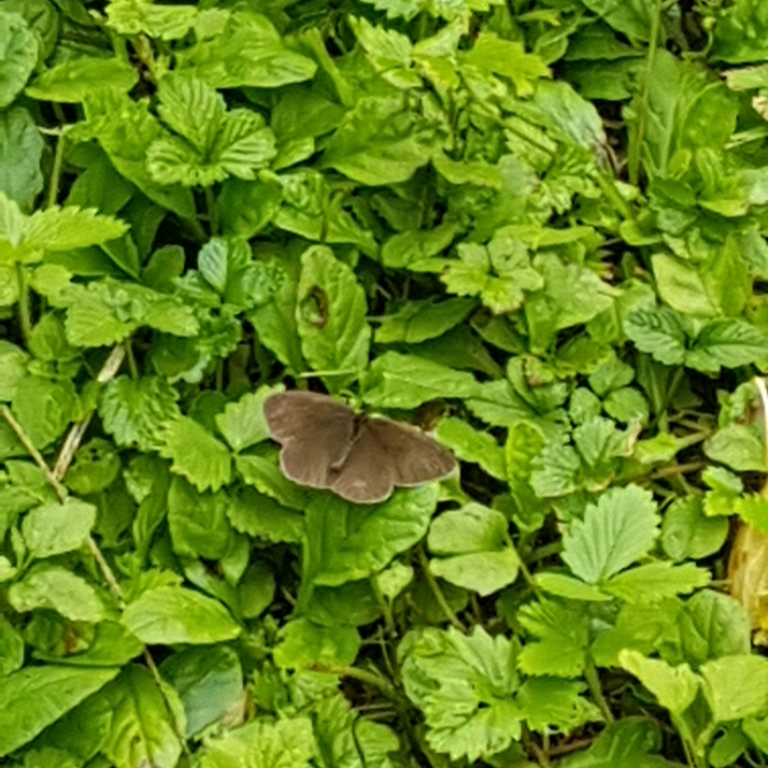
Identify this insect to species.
Aphantopus hyperantus
